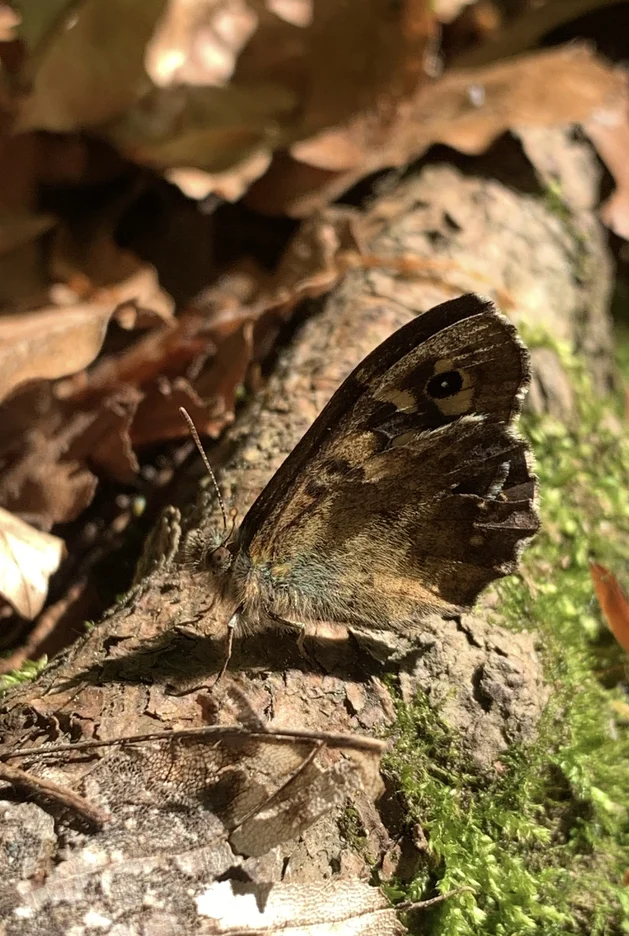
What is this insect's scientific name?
Pararge aegeria
